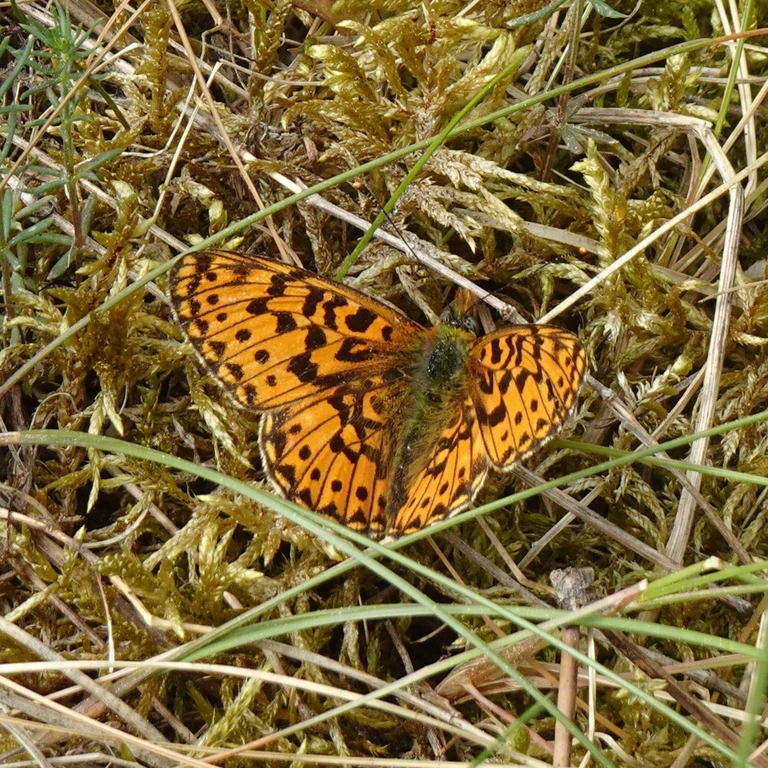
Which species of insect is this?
Boloria euphrosyne (also Clossiana euphrosyne)
